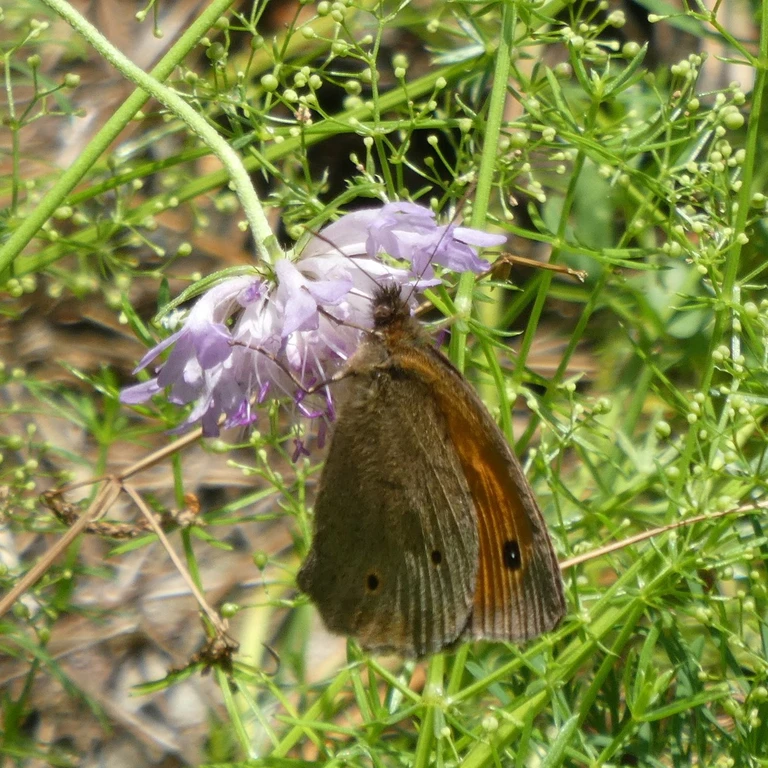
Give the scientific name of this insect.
Maniola jurtina
